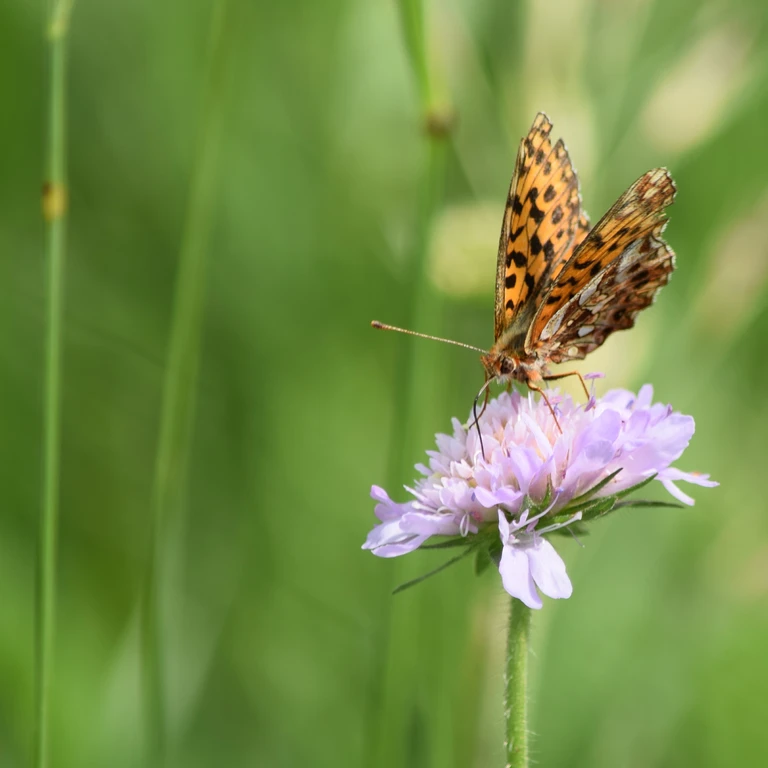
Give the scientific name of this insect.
Boloria dia
